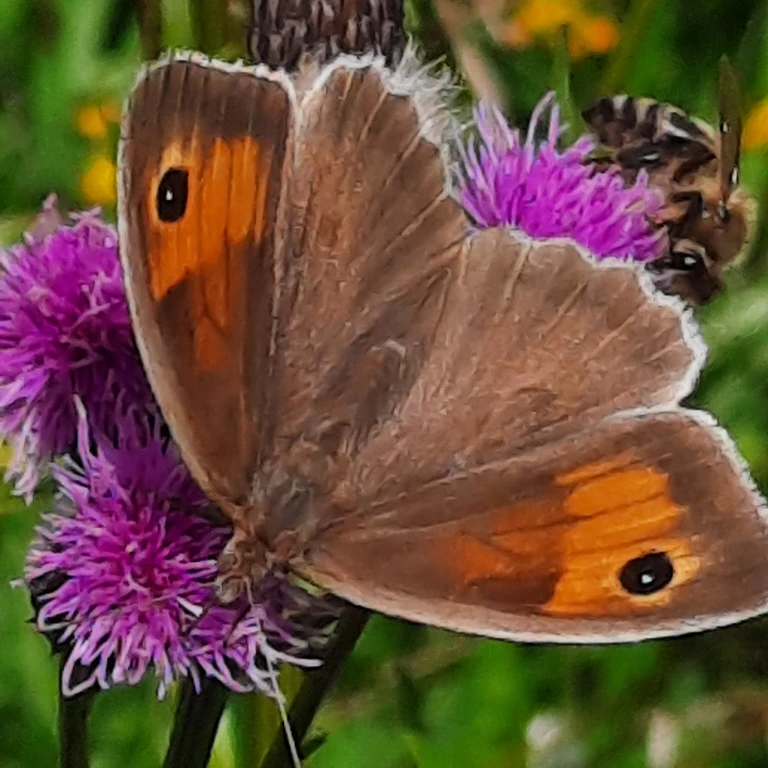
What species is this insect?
Maniola jurtina
